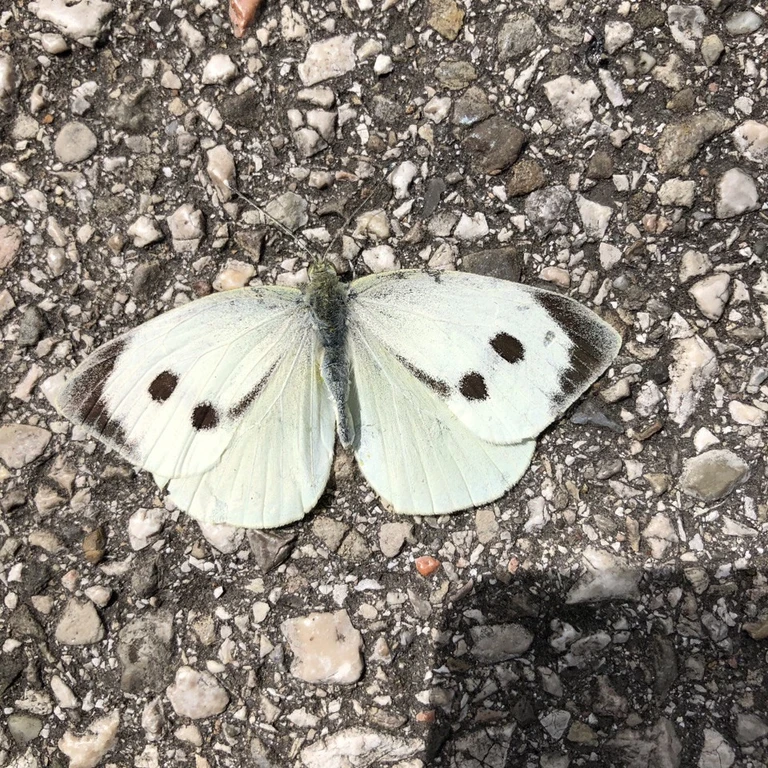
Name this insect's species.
Pieris brassicae
